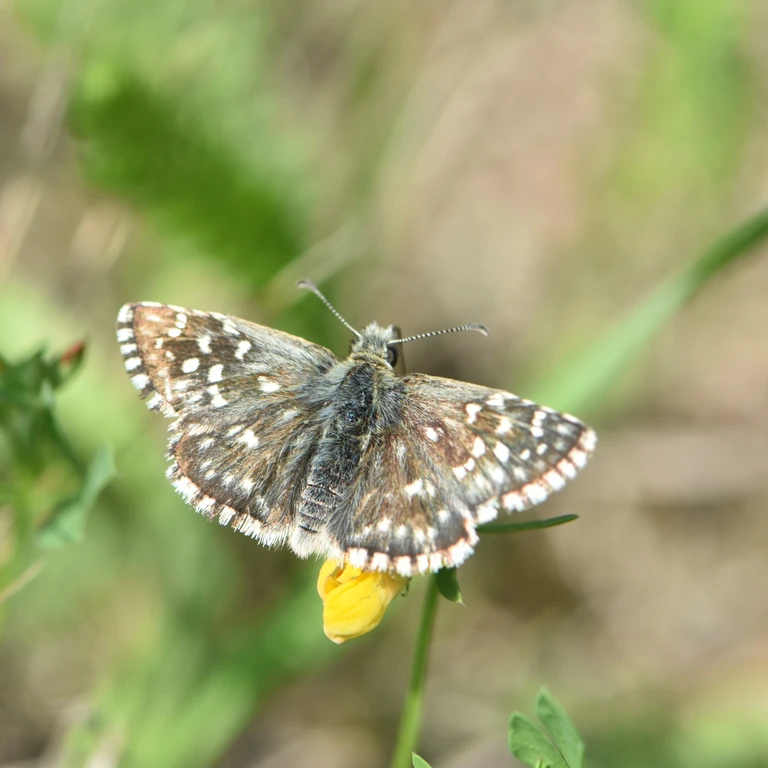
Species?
Pyrgus malvae
